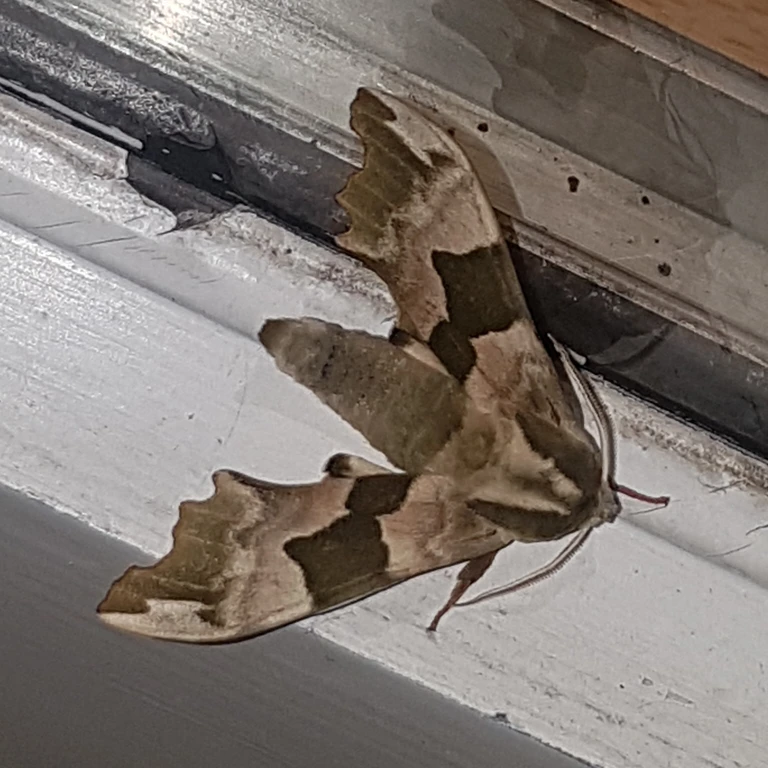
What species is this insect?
Mimas tiliae
